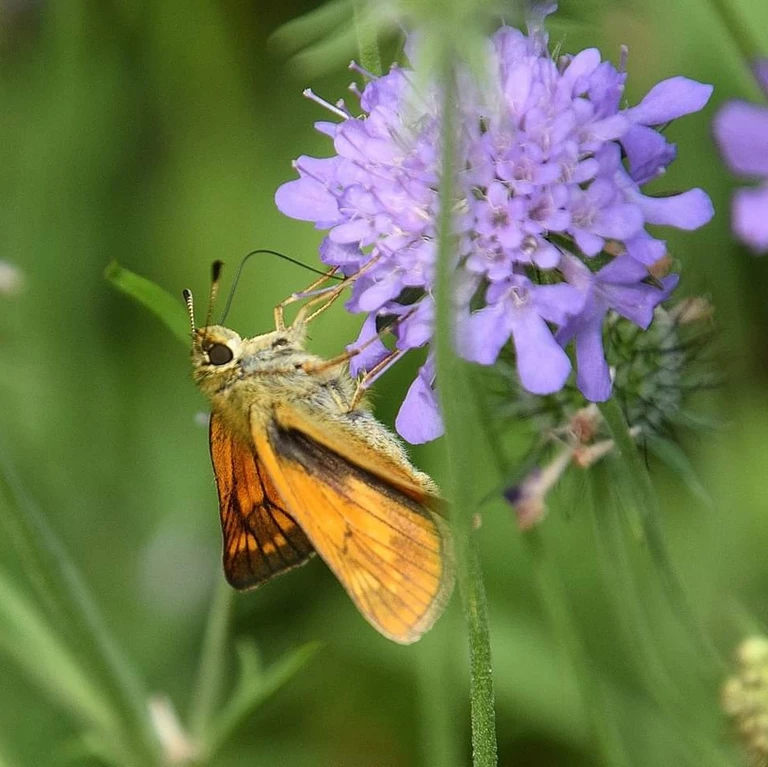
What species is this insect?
Ochlodes sylvanus (also Ochlodes venata)
